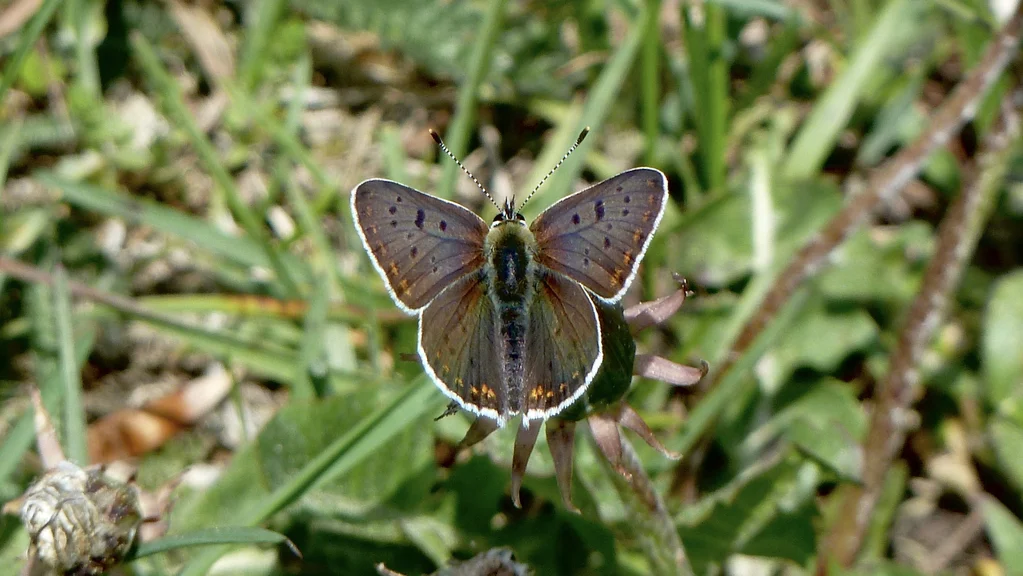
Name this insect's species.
Lycaena tityrus (also Loweia tityrus)
